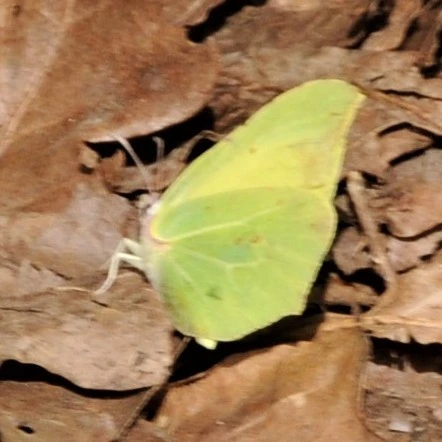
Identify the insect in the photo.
Gonepteryx rhamni
